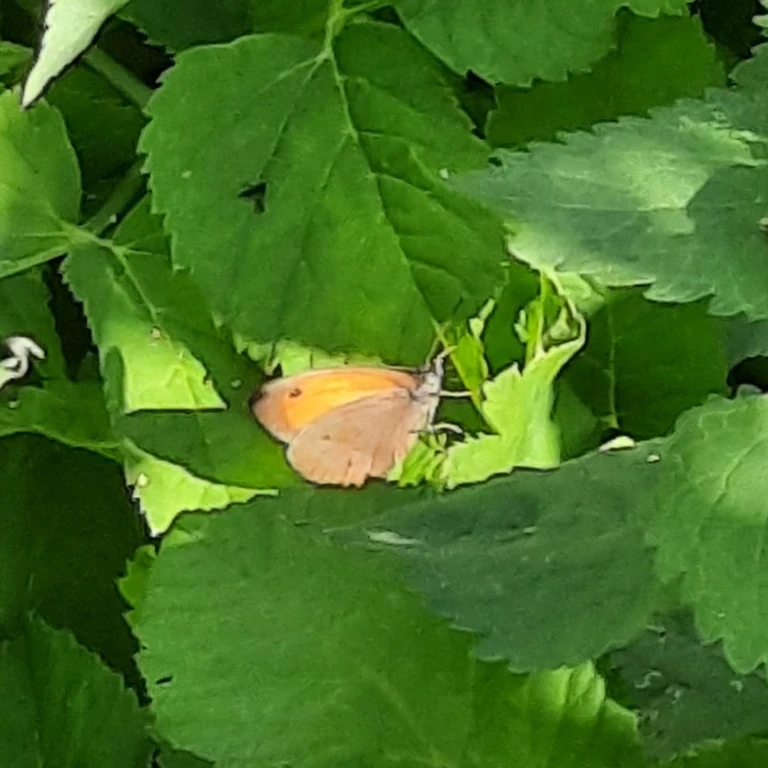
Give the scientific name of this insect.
Maniola jurtina
